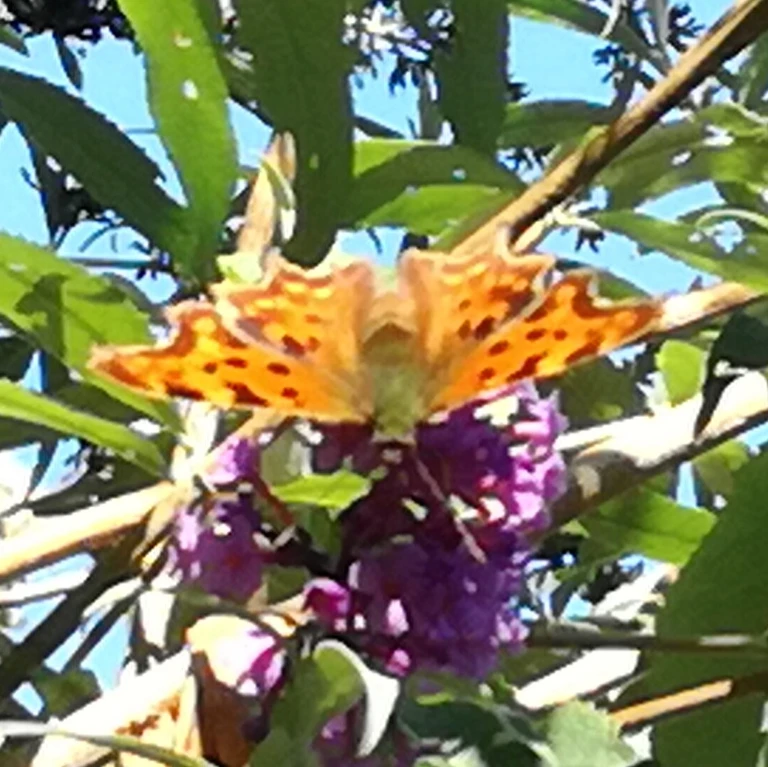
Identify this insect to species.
Polygonia c-album
